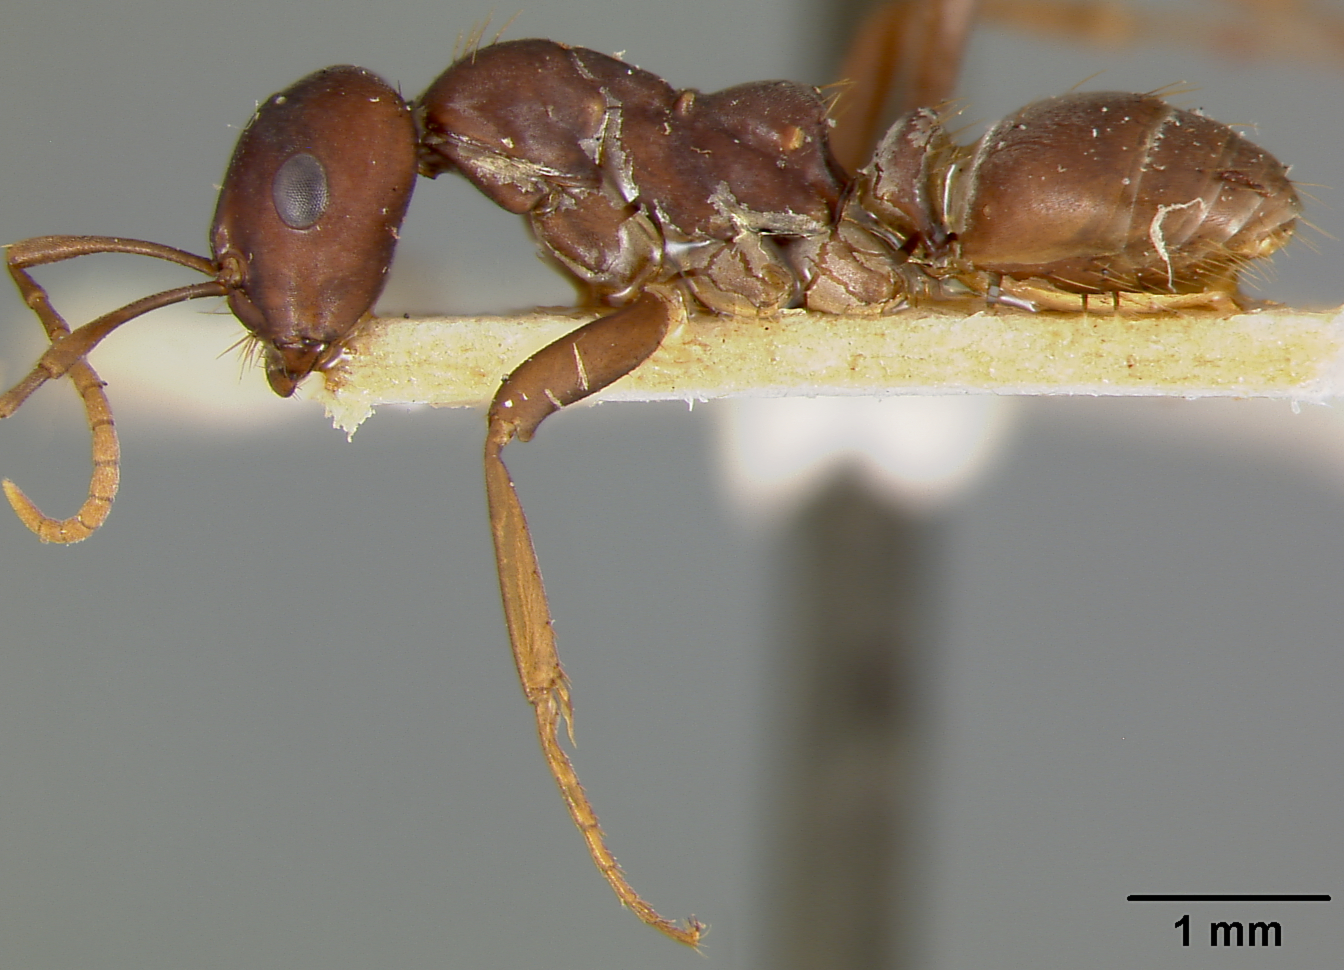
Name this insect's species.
Polyergus rufescens
